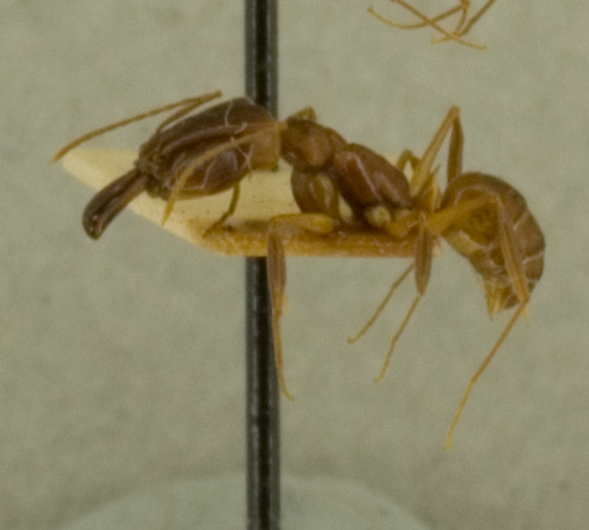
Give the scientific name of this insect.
Odontomachus haematoda
